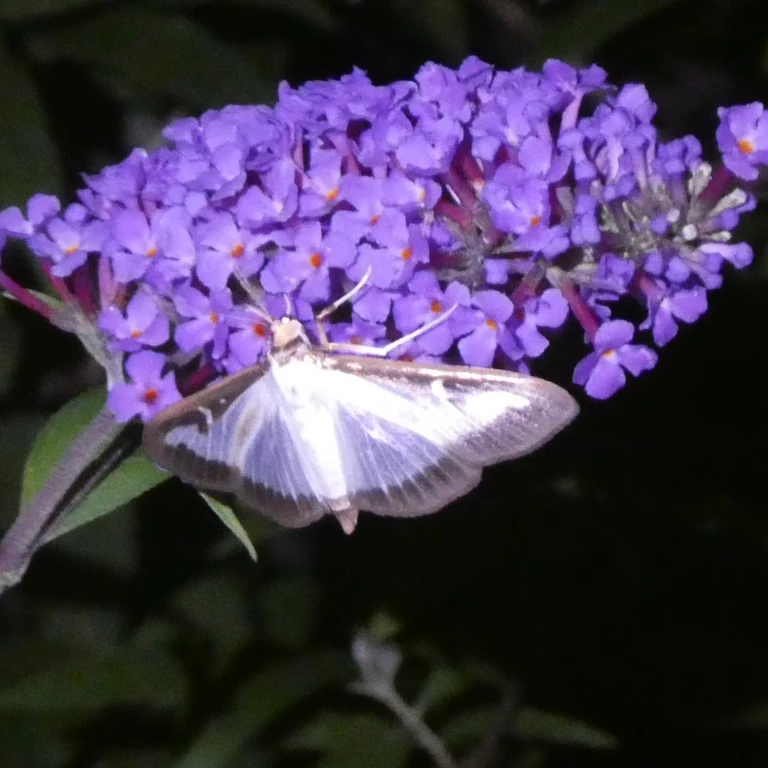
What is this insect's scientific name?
Cydalima perspectalis
